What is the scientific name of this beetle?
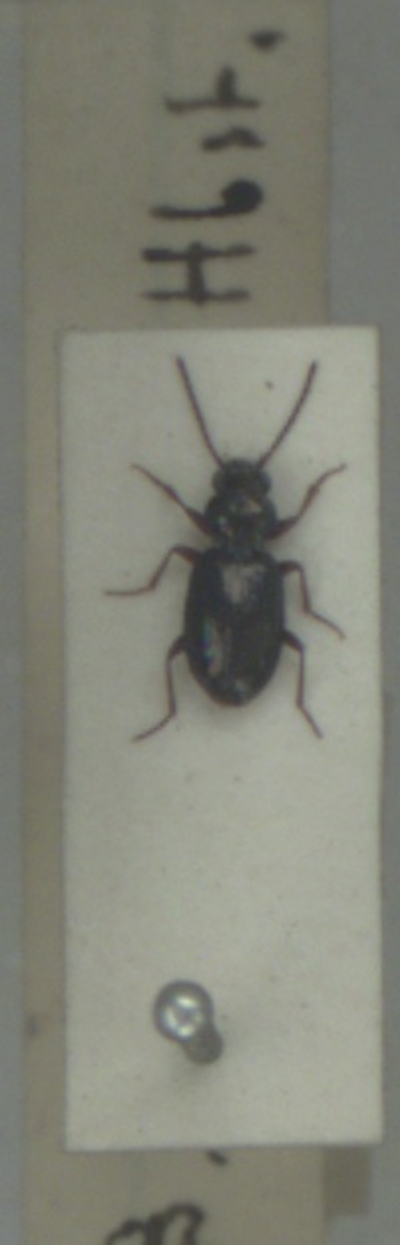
Bembidion lampros
